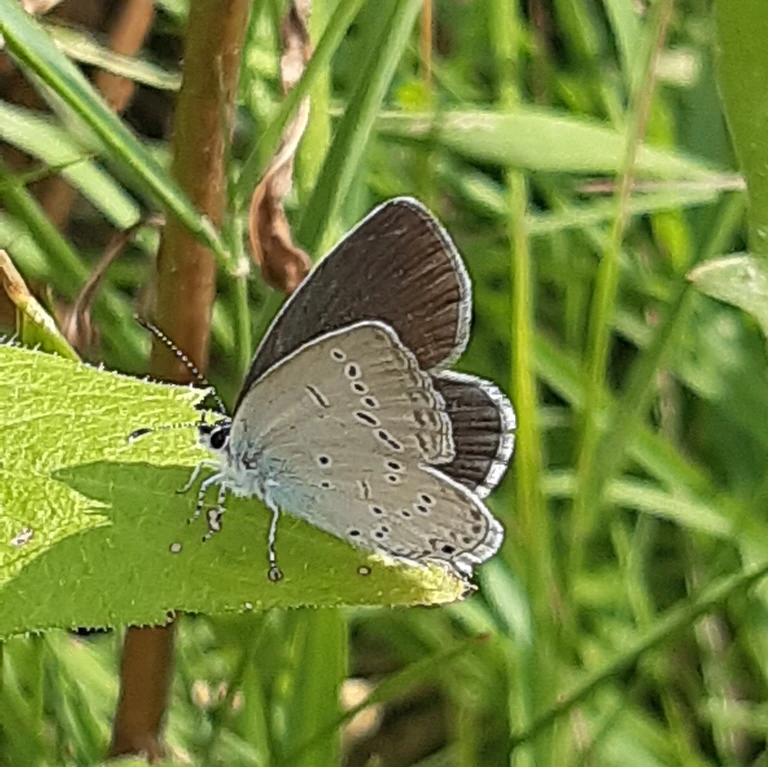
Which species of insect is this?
Cupido decolorata (also Elkalyce decolorata)
